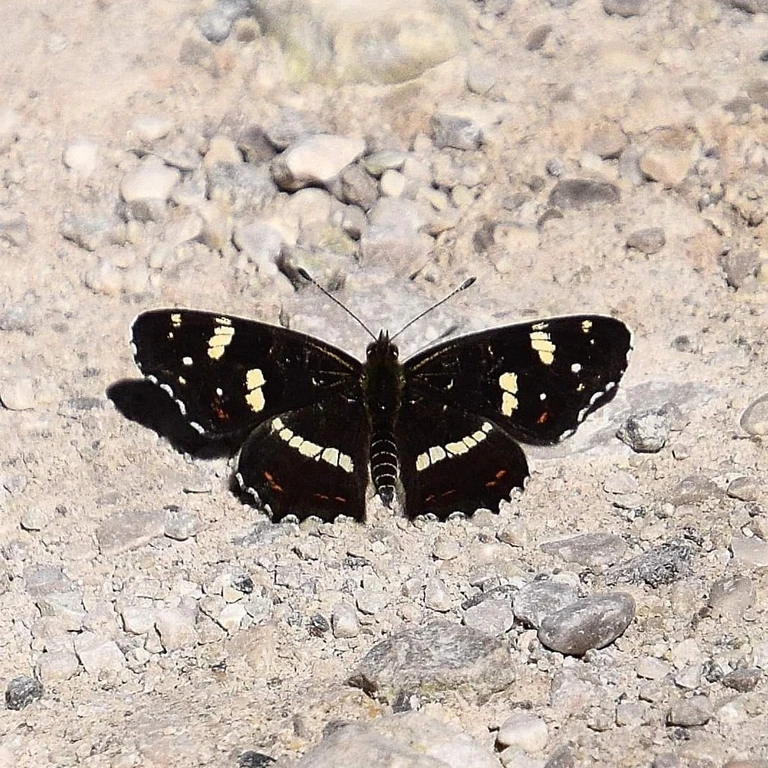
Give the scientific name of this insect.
Araschnia levana
